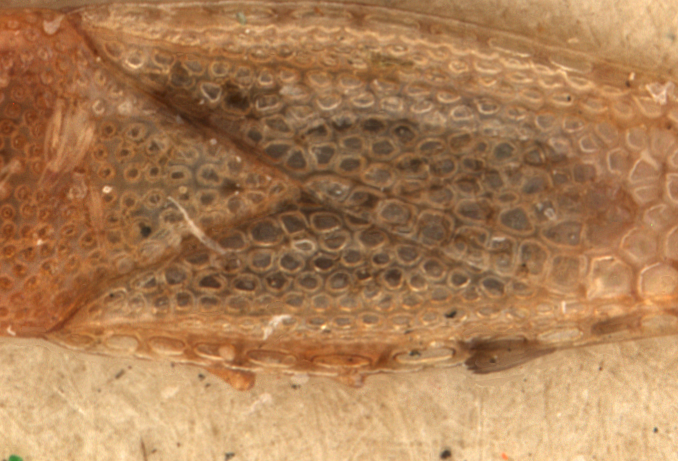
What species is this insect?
Serenthia nexilis
